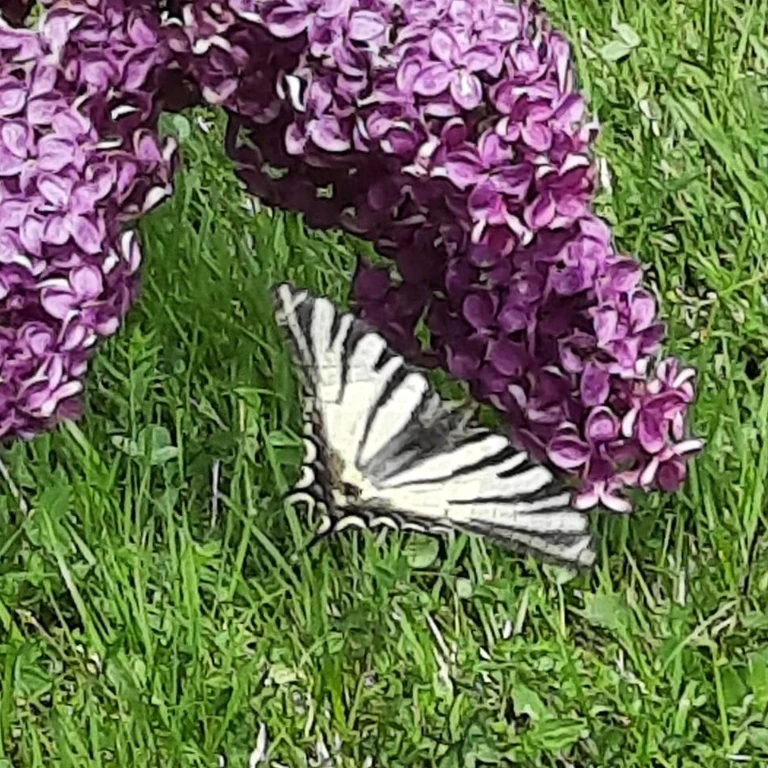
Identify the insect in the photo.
Iphiclides podalirius
